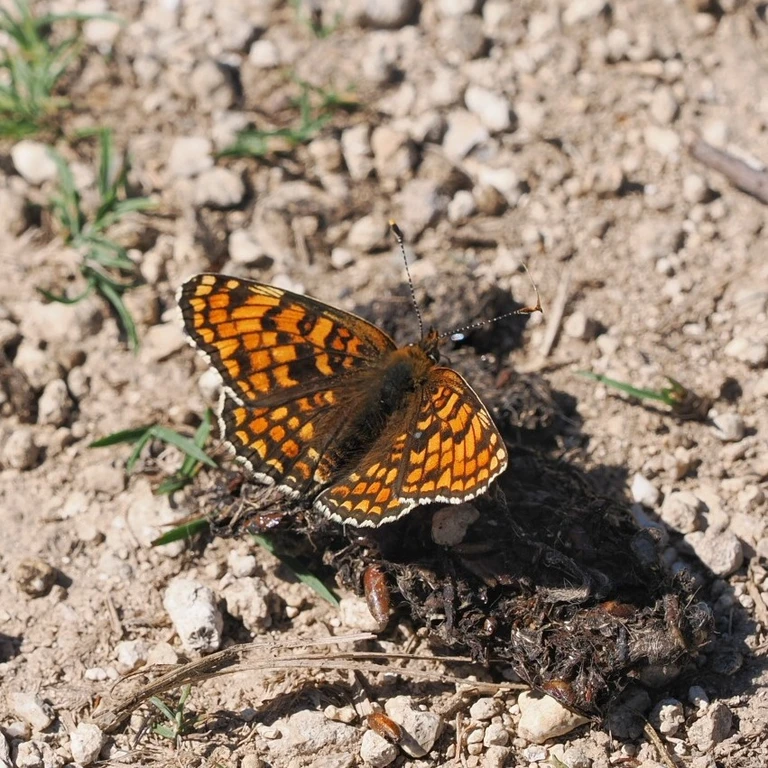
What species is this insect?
Melitaea phoebe
